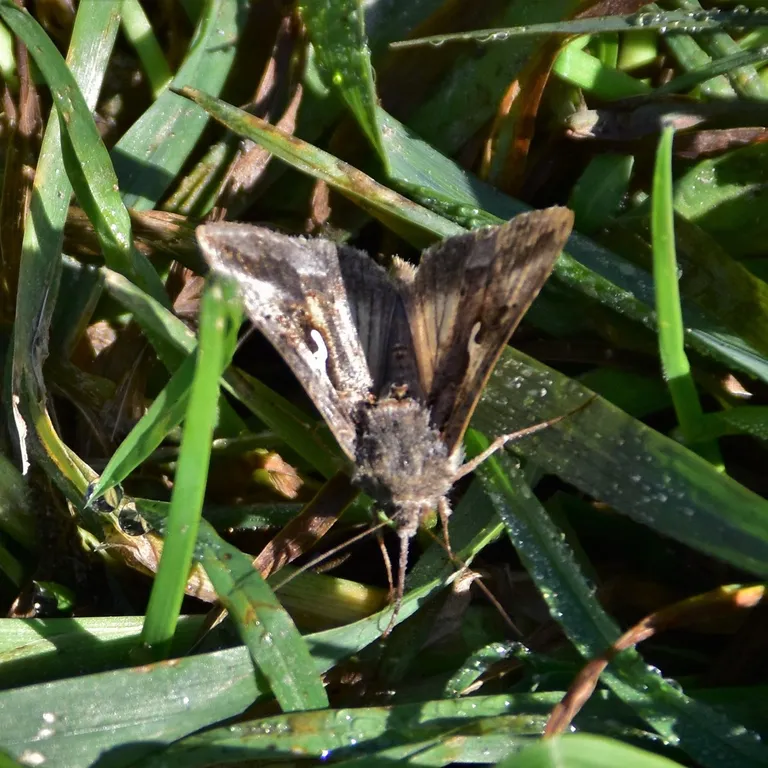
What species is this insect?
Autographa gamma
